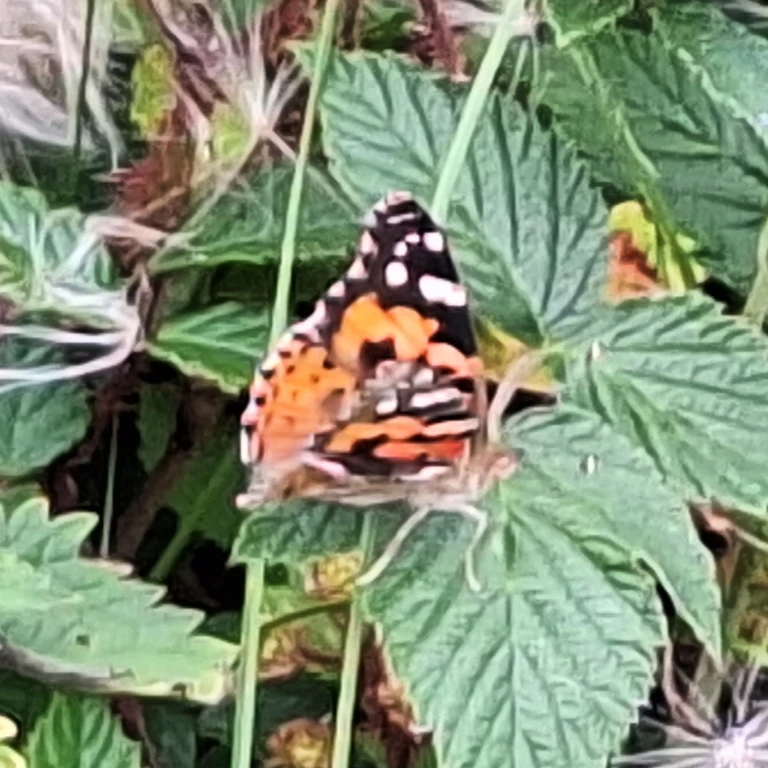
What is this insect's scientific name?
Vanessa cardui
